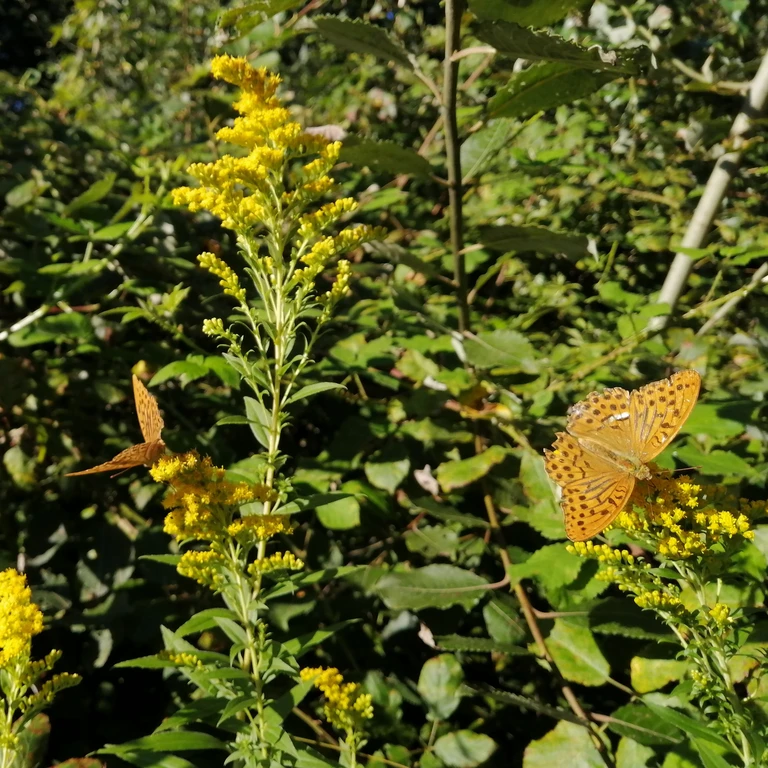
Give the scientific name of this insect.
Argynnis paphia
